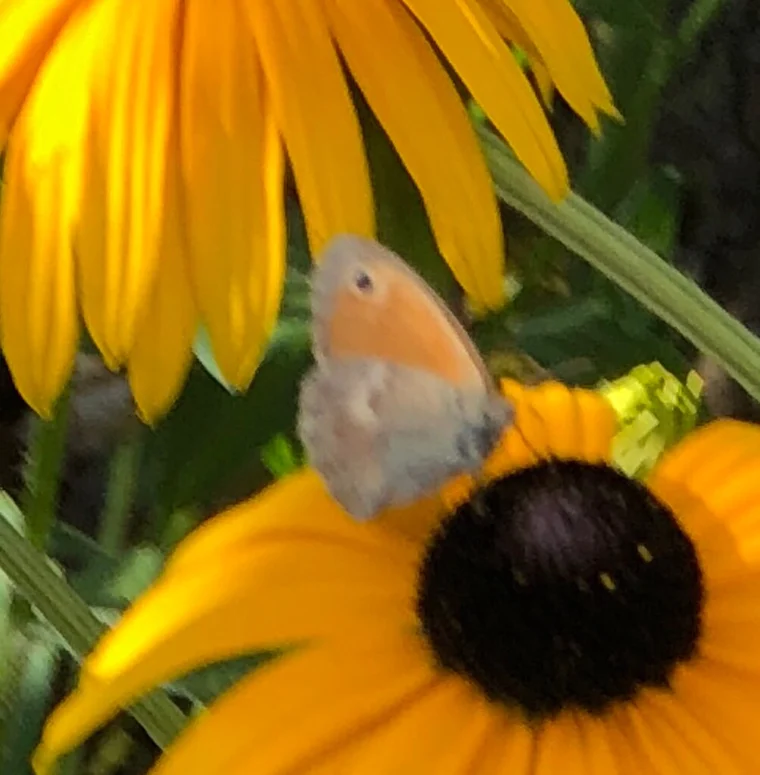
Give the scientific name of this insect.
Coenonympha pamphilus
